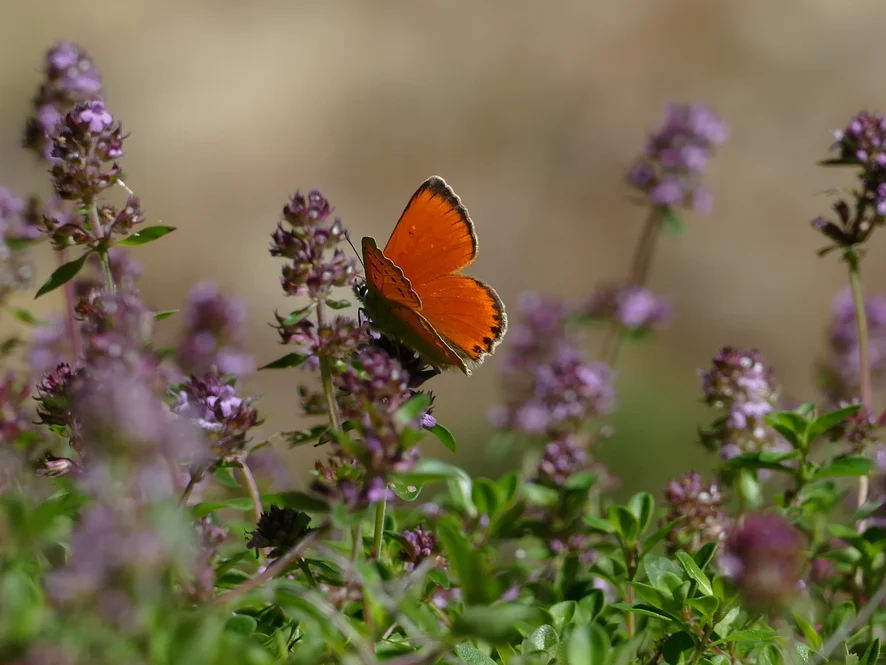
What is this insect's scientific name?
Lycaena virgaureae
